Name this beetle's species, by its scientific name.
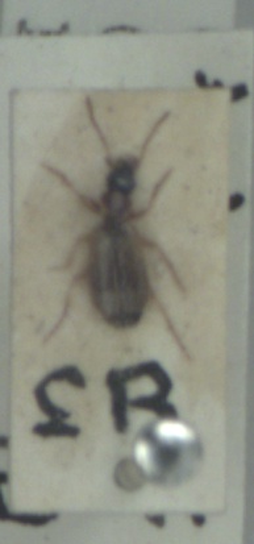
Philorhizus melanocephalus
